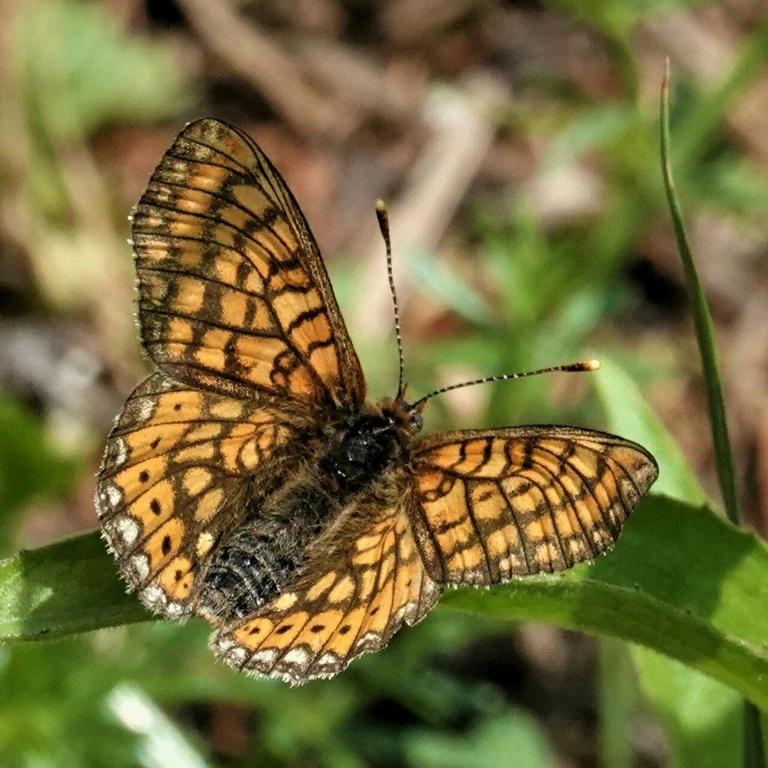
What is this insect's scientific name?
Euphydryas aurinia
